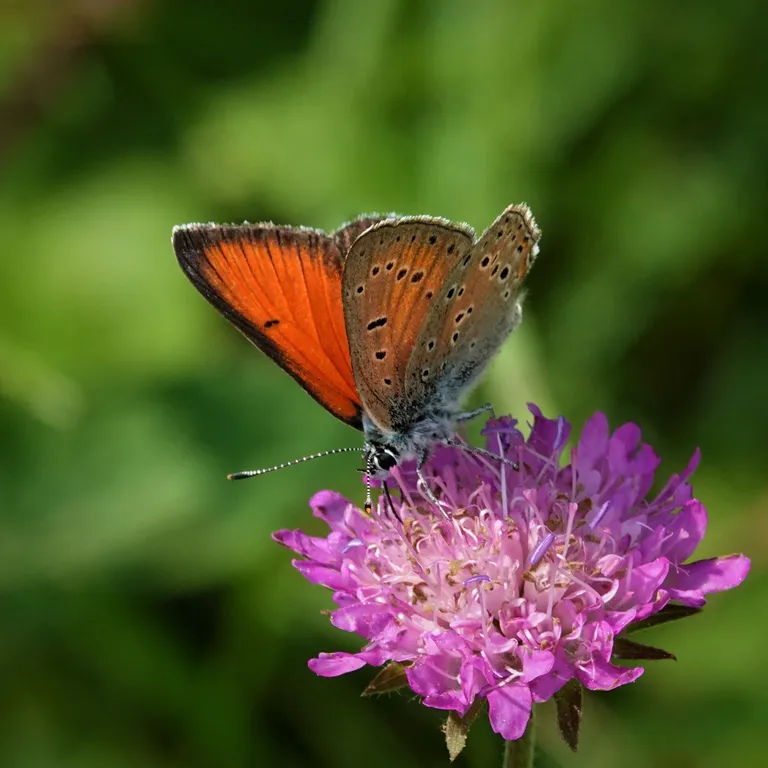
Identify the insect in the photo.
Lycaena hippothoe (also Palaeochrysophanus hippothoe)
